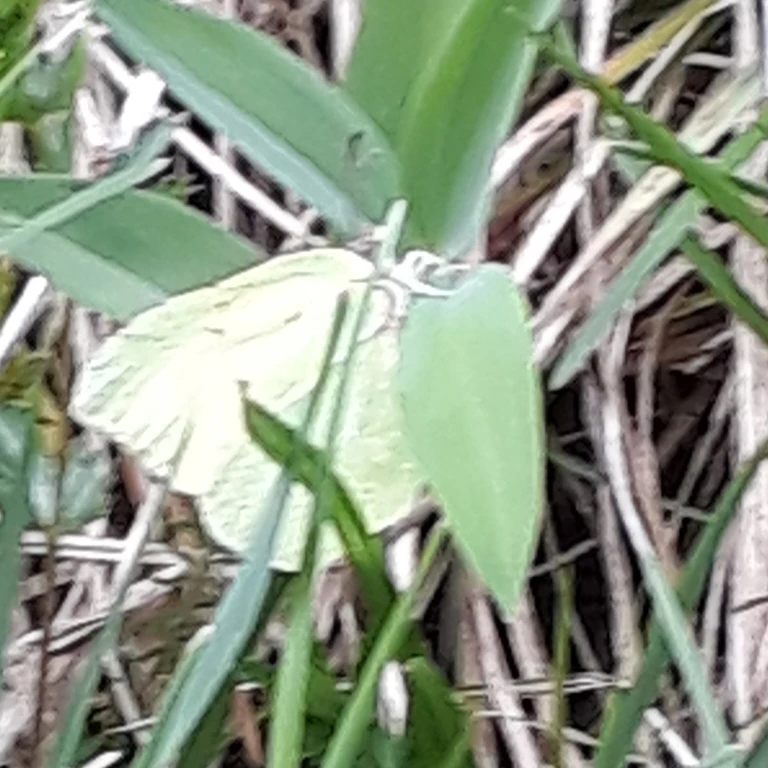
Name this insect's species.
Gonepteryx rhamni
